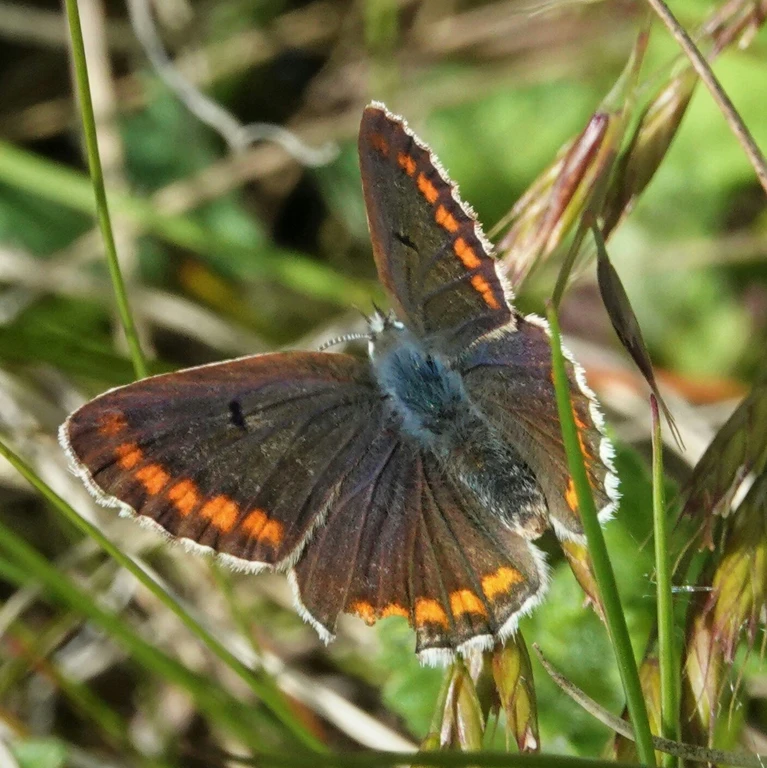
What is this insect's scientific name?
Aricia agestis/artaxerxes
